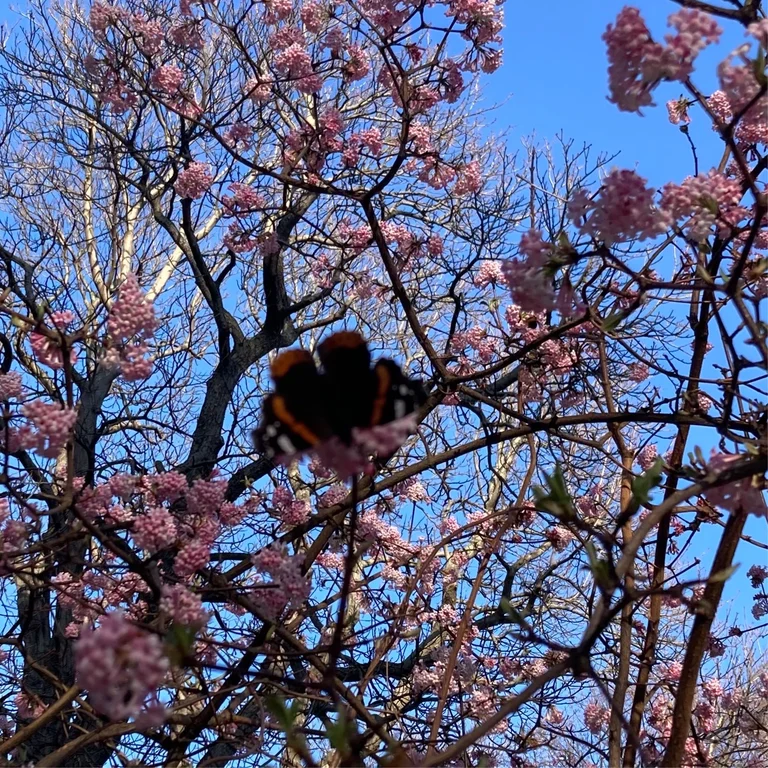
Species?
Vanessa atalanta
